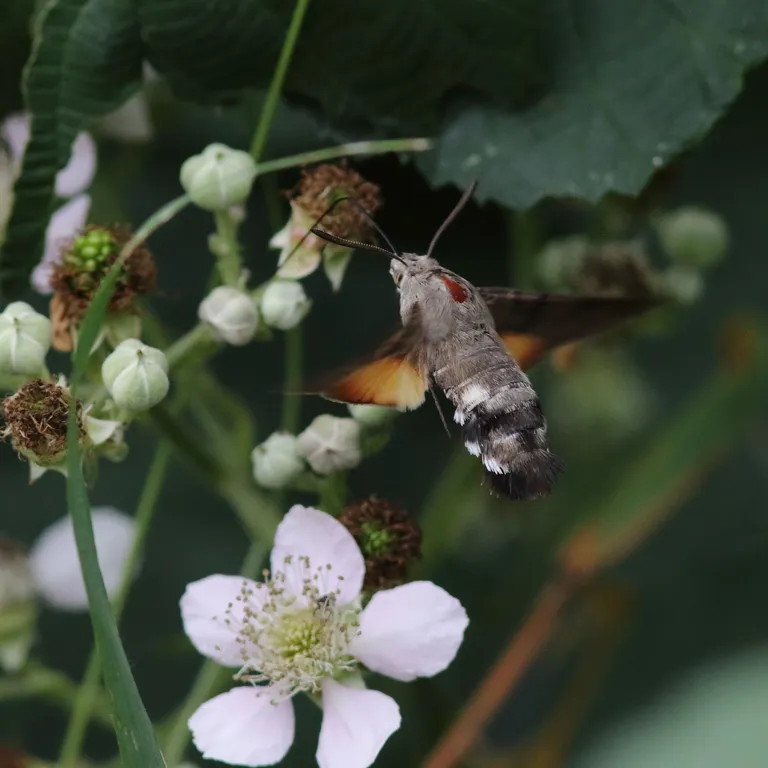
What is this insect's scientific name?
Macroglossum stellatarum
